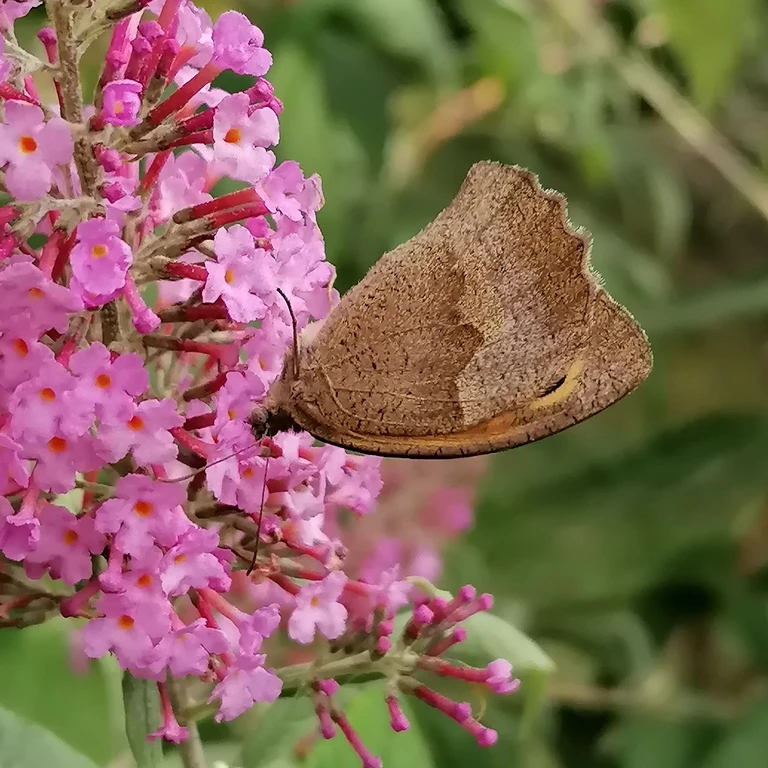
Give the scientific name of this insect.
Maniola jurtina
